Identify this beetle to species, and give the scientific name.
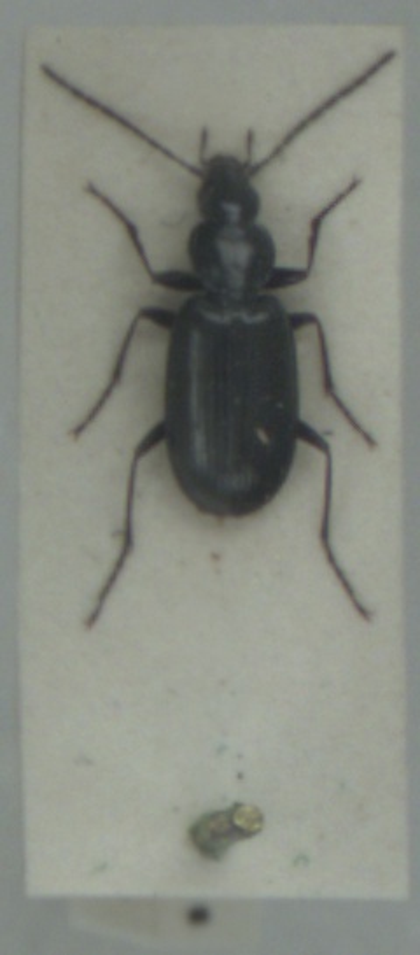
Agonum gracile
